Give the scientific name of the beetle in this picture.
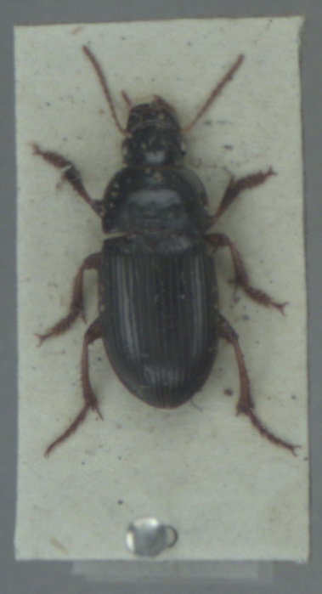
Harpalus tardus
